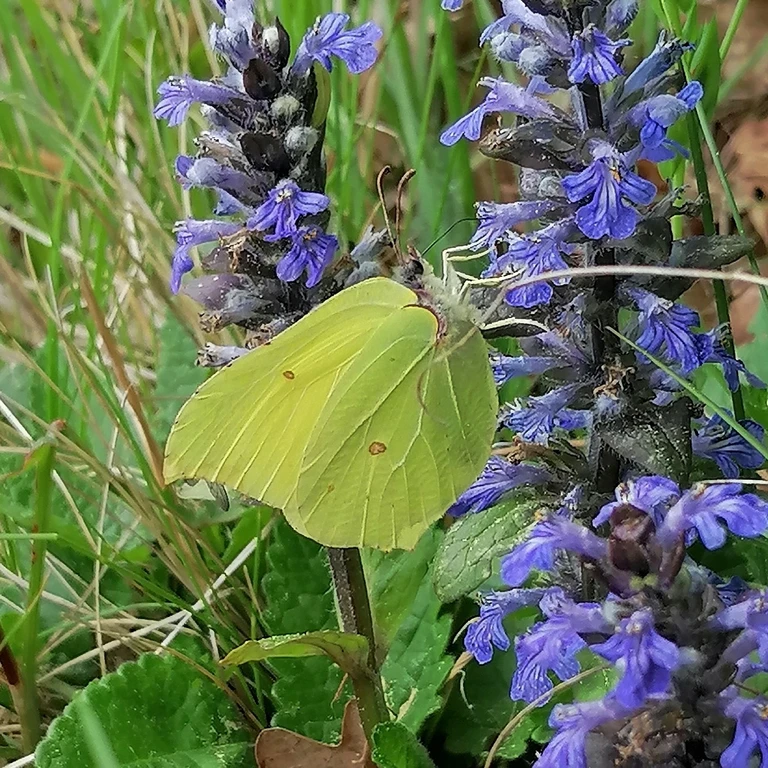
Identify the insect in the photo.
Gonepteryx rhamni
